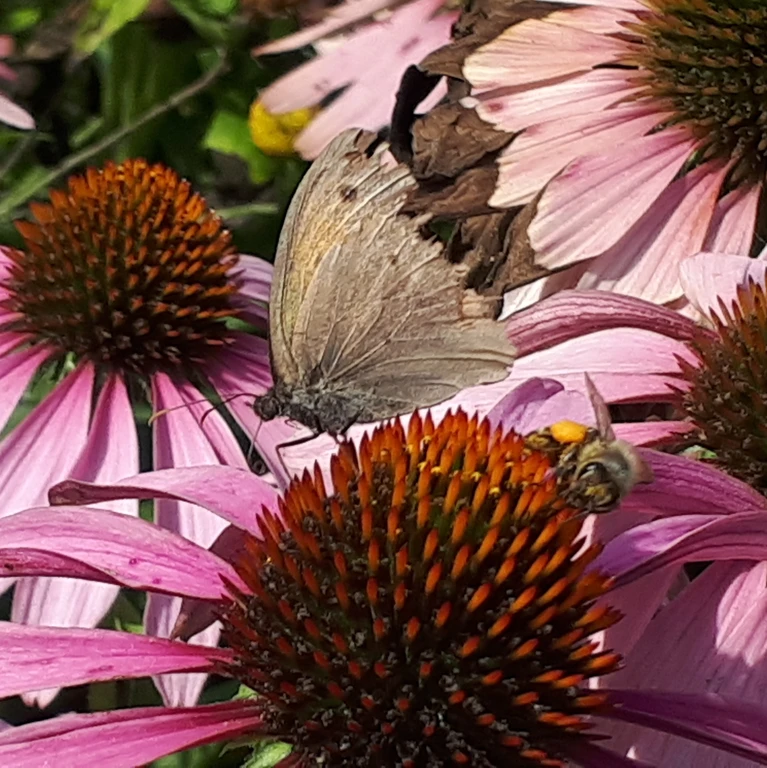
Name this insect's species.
Maniola jurtina
